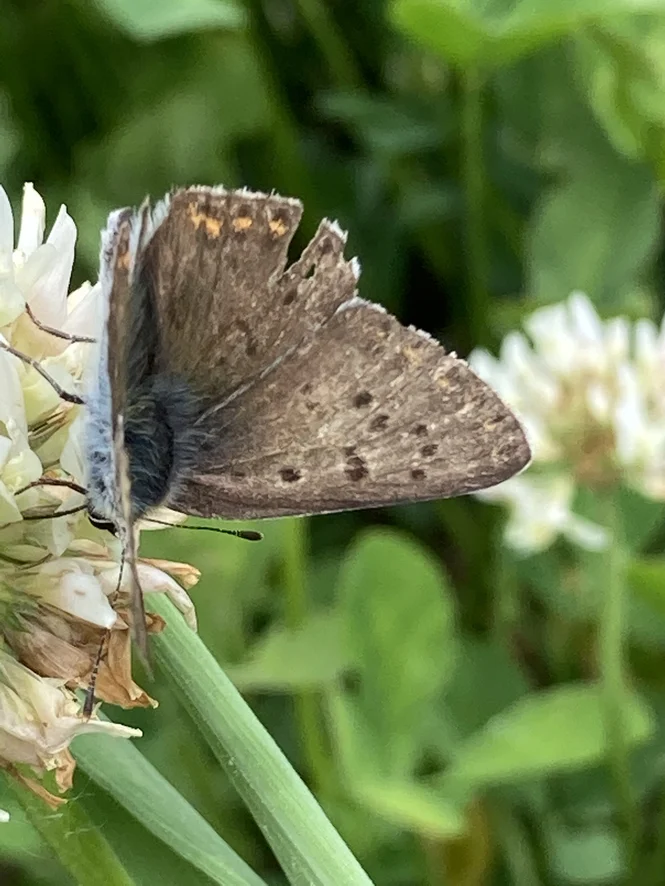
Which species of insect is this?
Lycaena tityrus (also Loweia tityrus)
